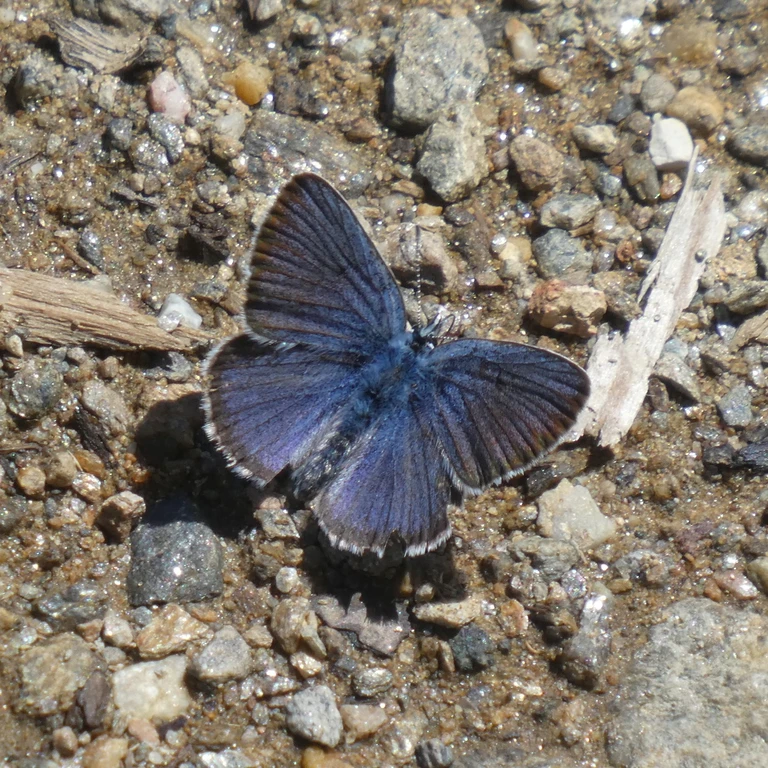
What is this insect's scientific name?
Cyaniris semiargus
